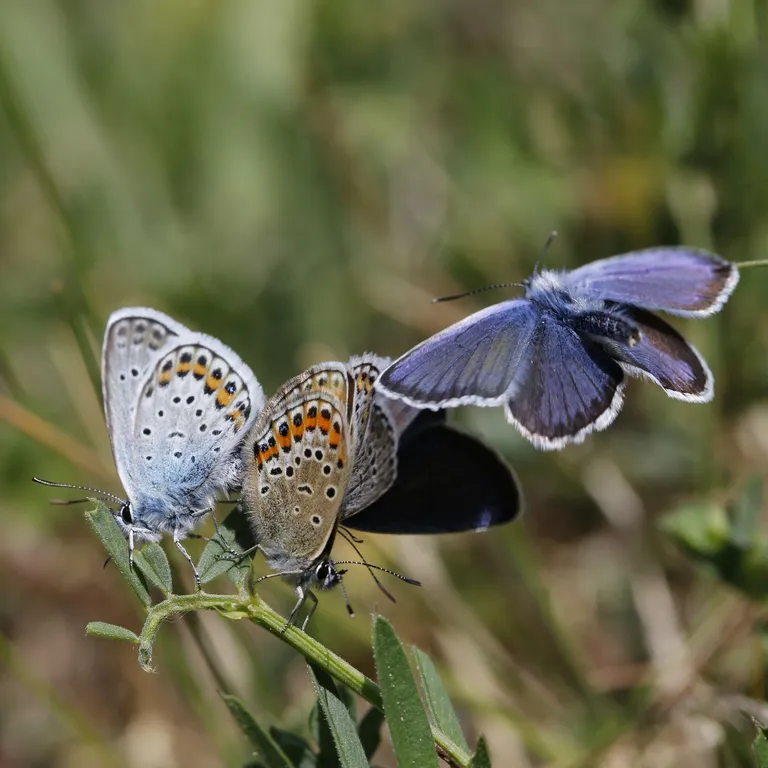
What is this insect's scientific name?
Plebejus argus
